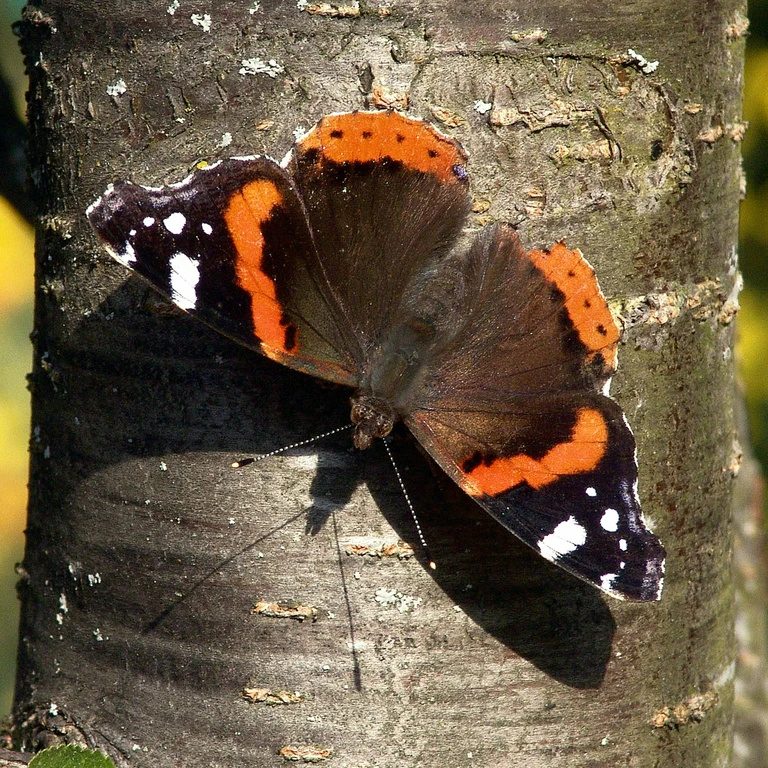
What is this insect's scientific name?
Vanessa atalanta
